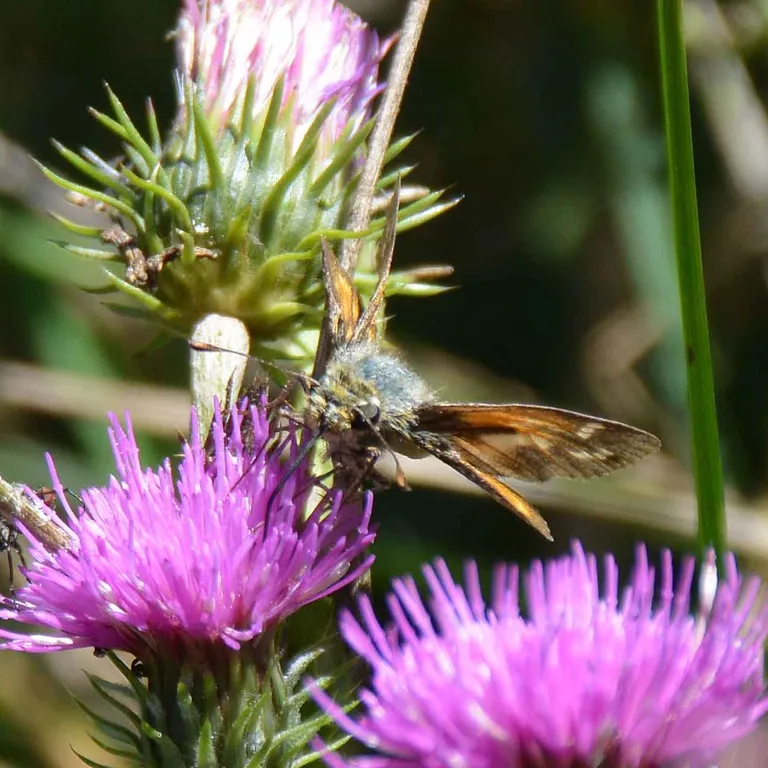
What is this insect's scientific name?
Hesperia comma
